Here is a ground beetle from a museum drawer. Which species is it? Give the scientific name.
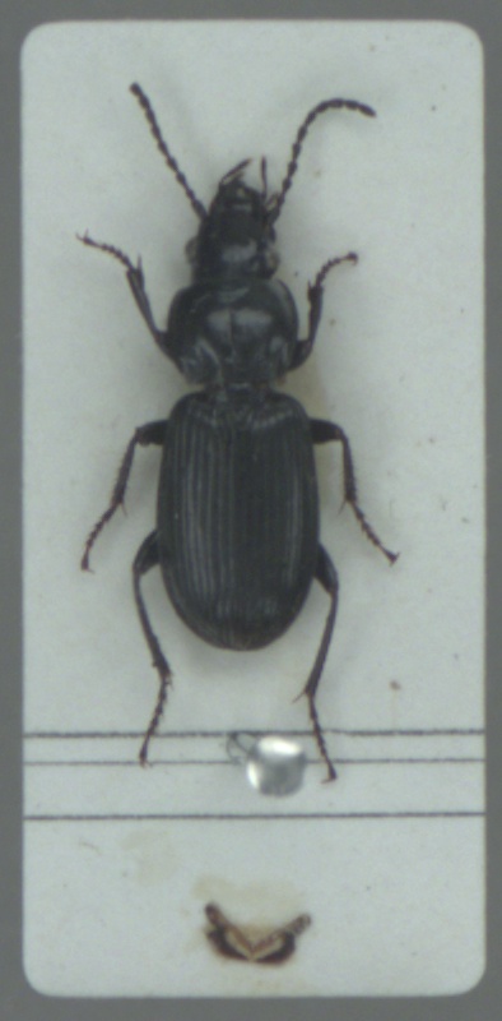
Pterostichus rhaeticus
